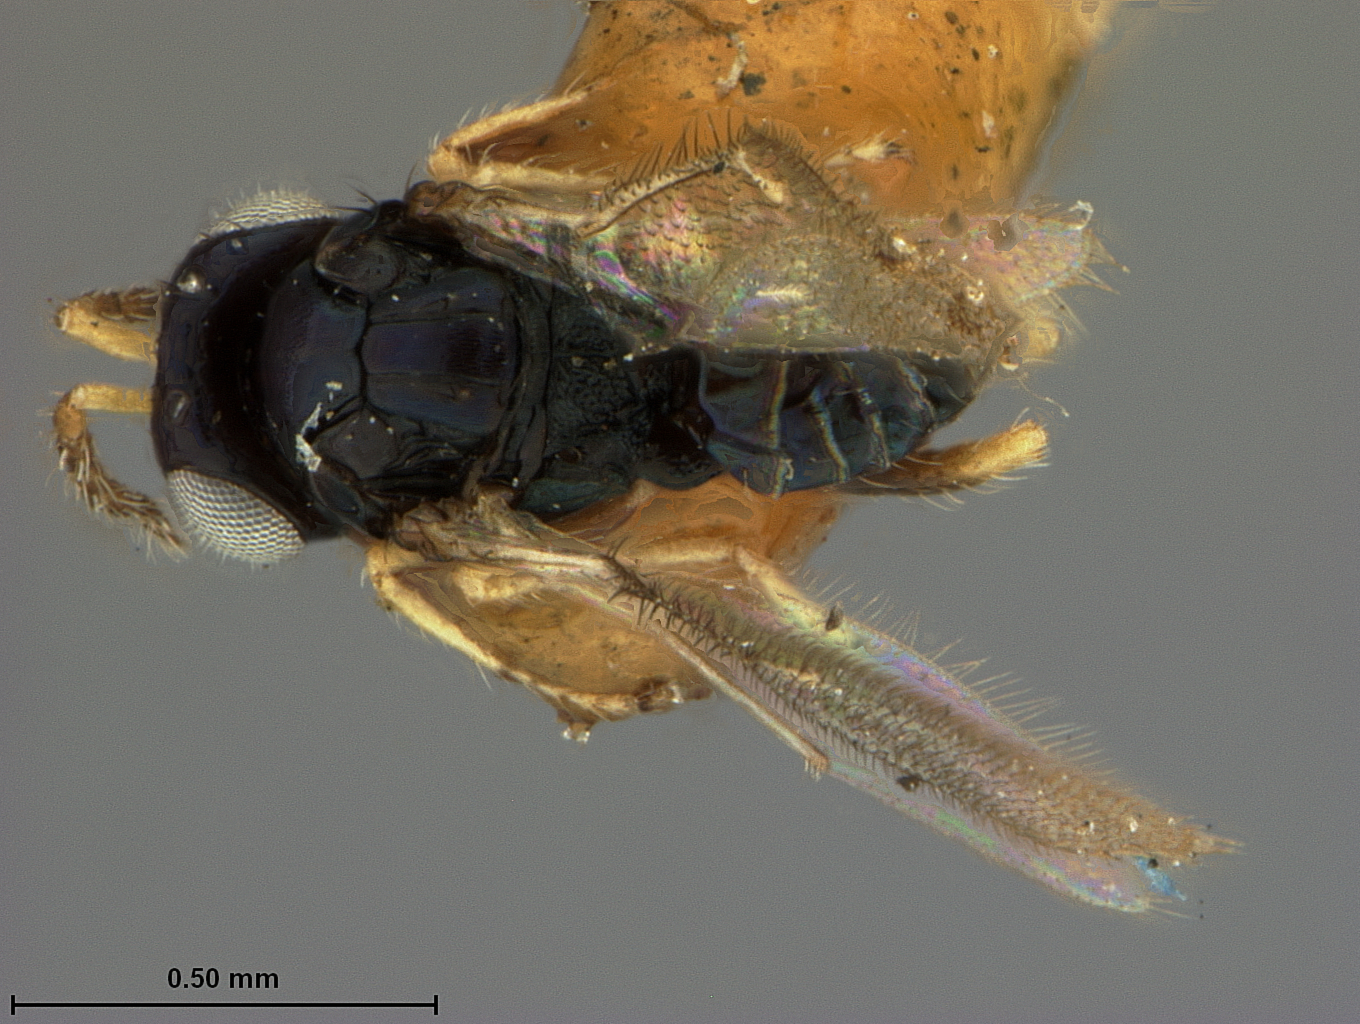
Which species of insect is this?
Tetrastichoides manilensis
